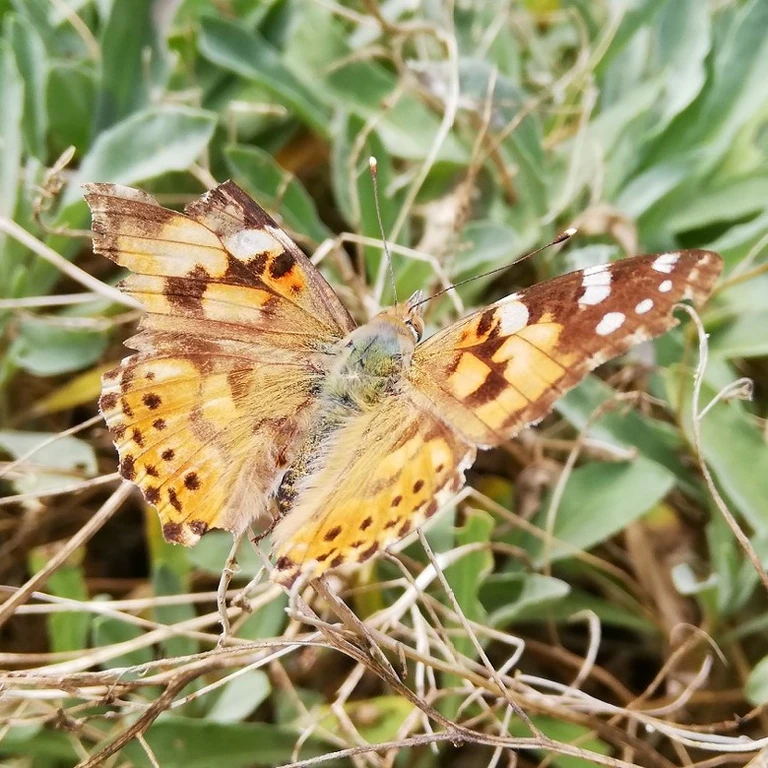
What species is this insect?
Vanessa cardui
